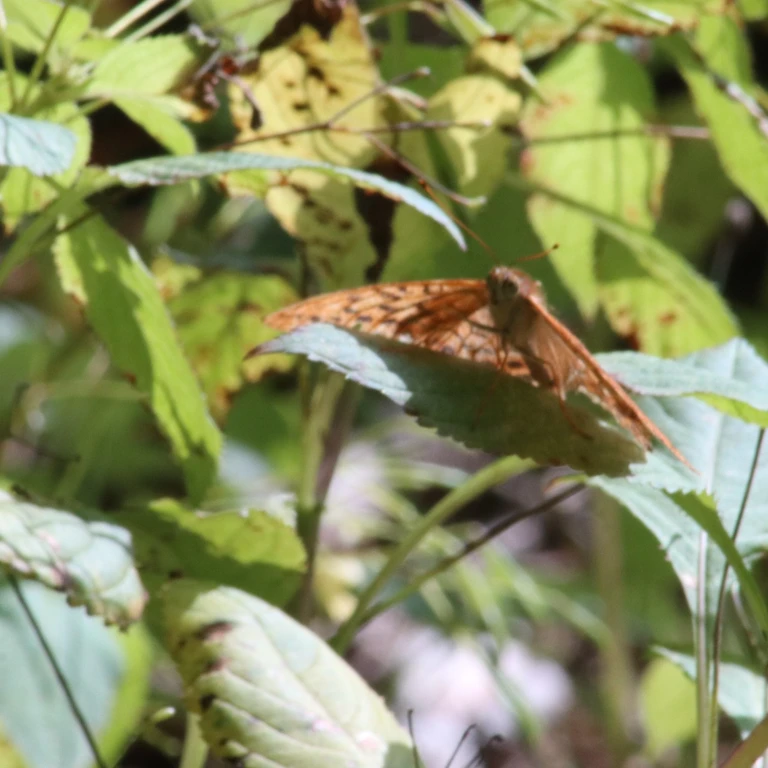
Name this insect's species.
Argynnis paphia
